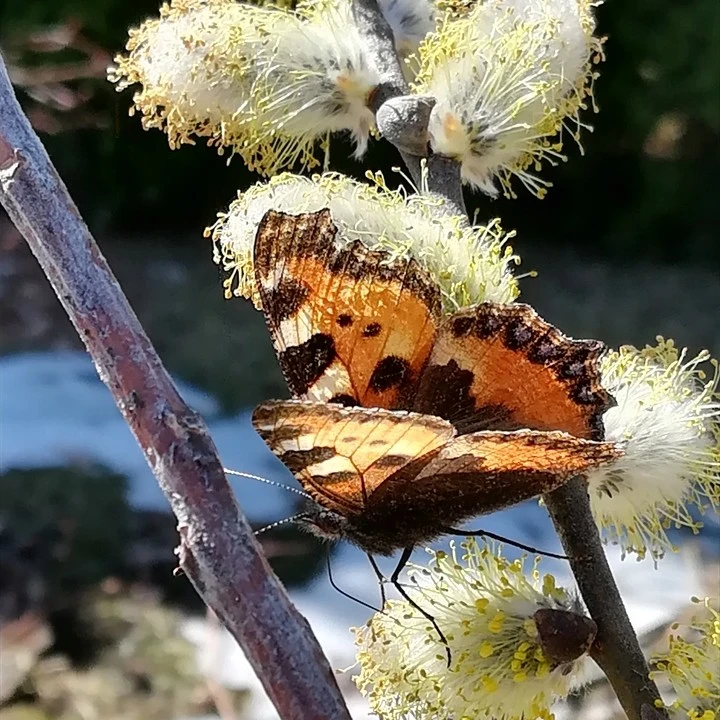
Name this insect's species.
Aglais urticae
